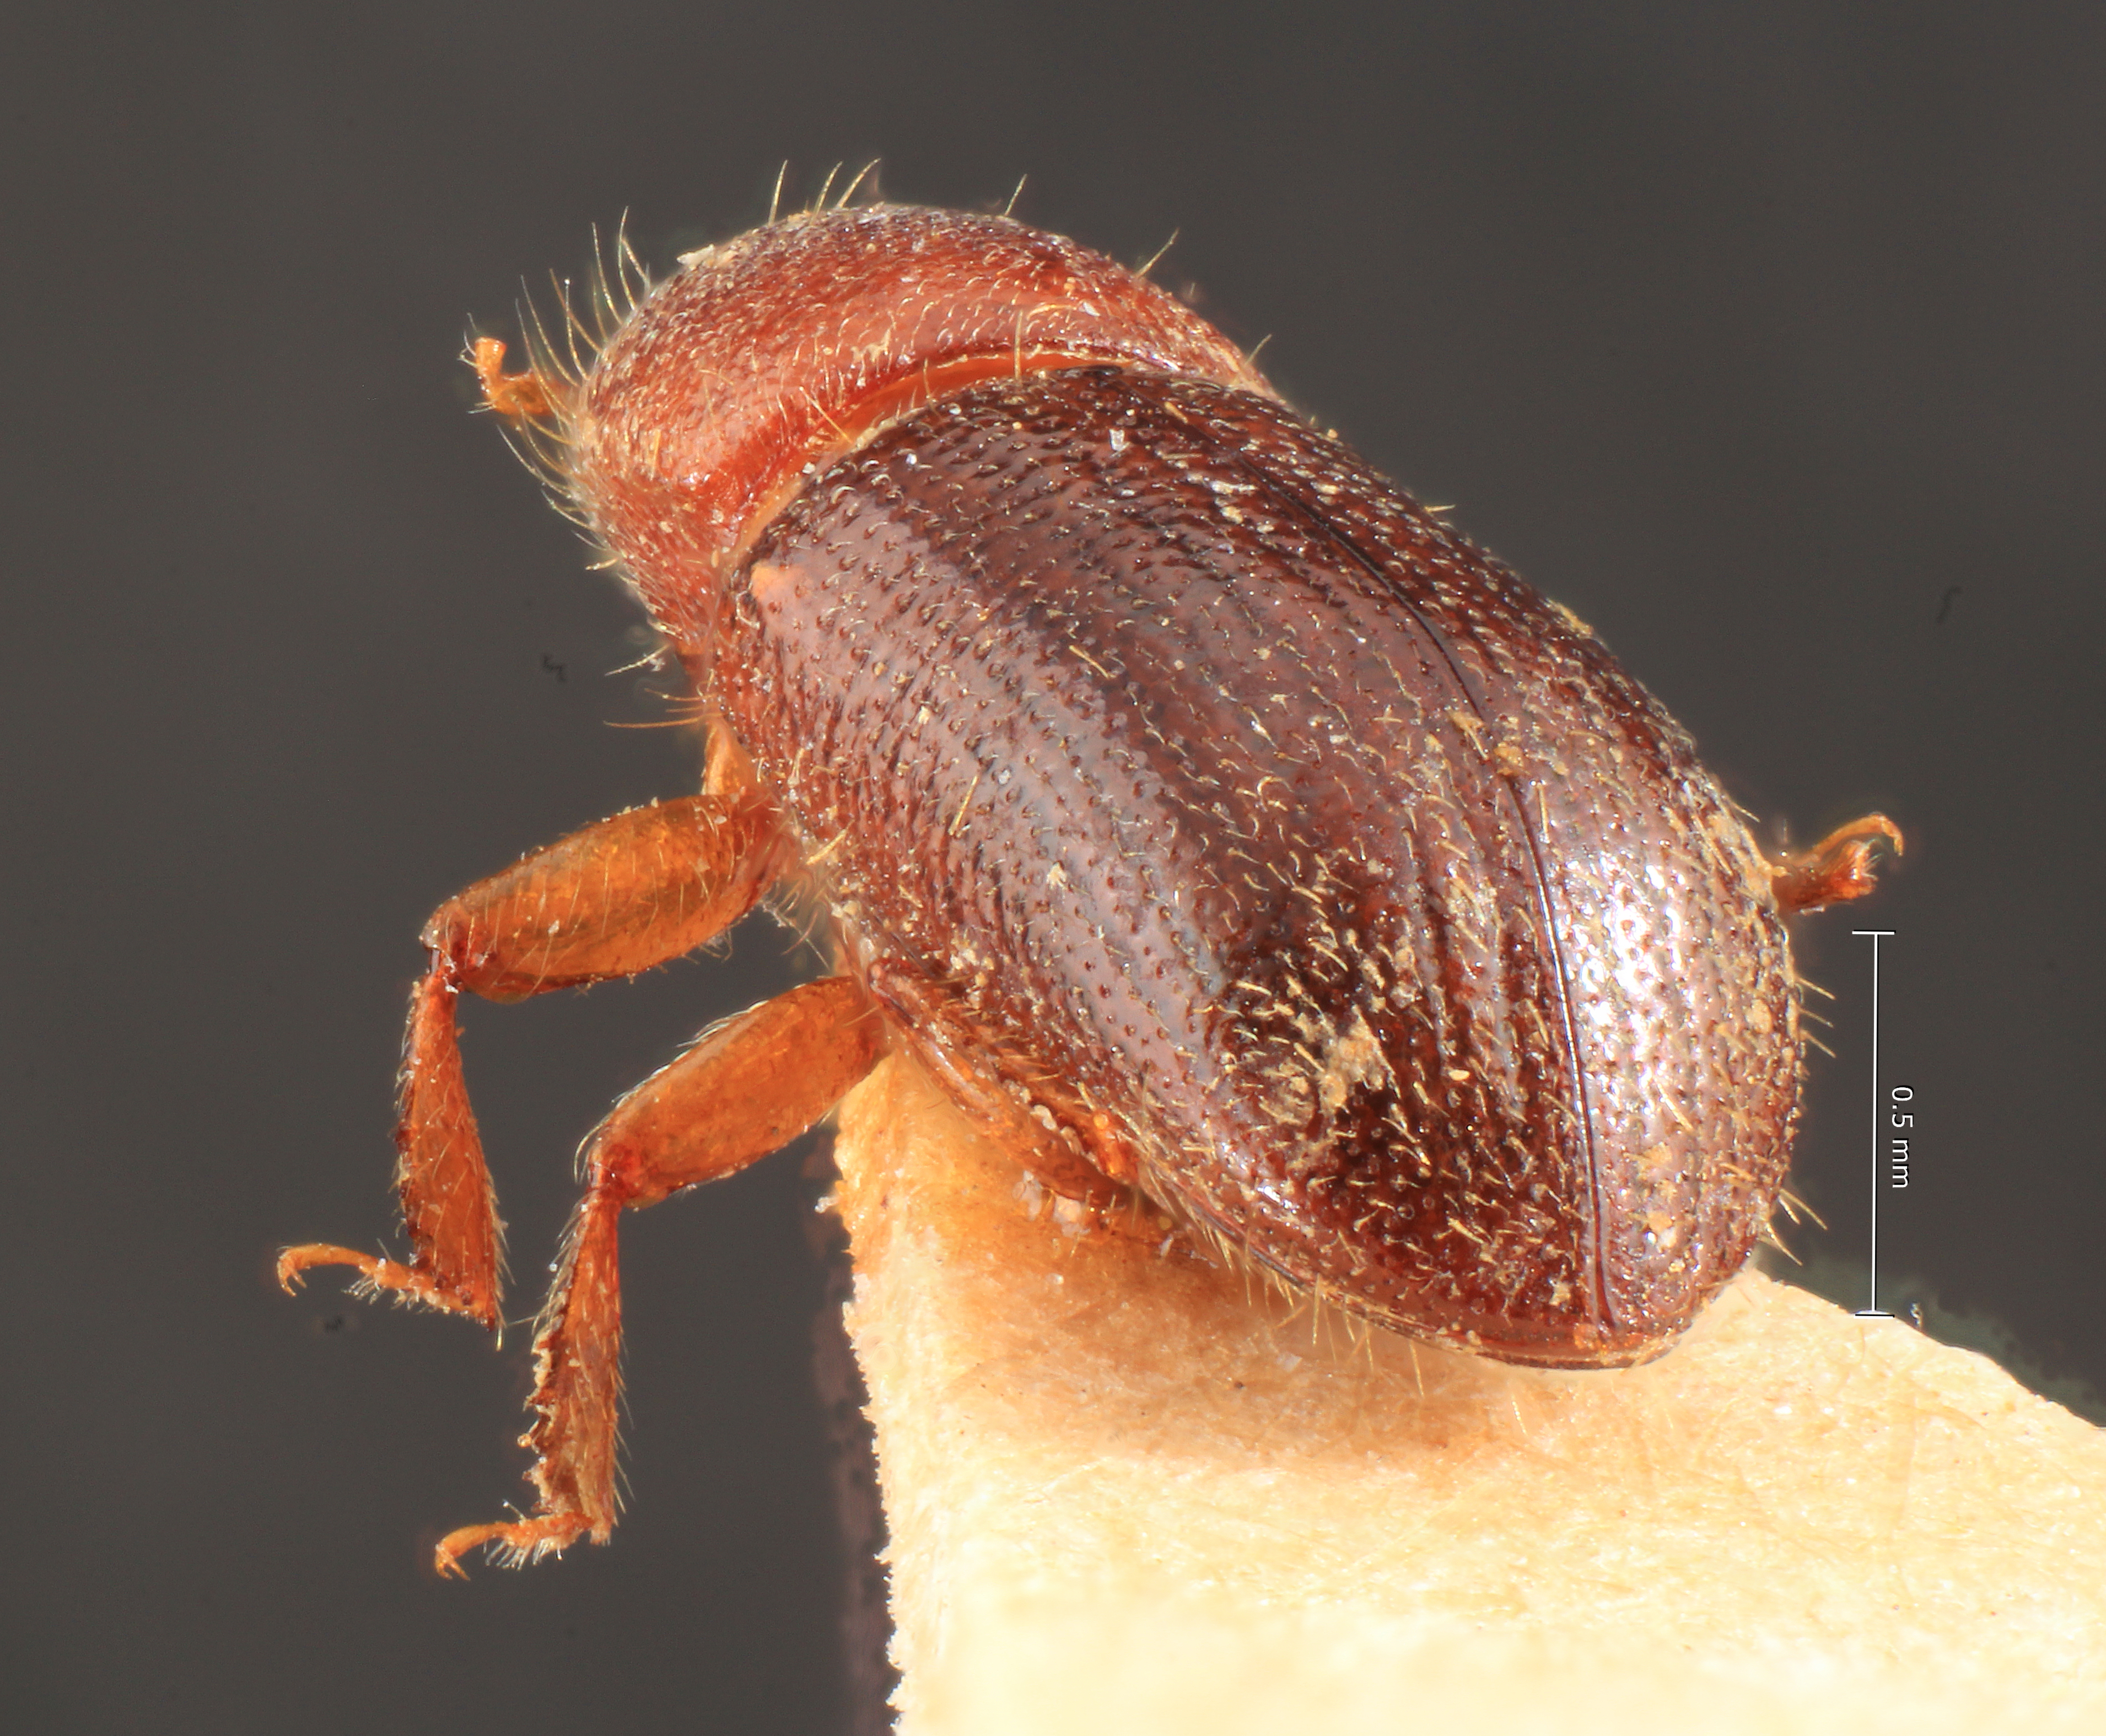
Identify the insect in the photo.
Thamnurgides uniseriatus
